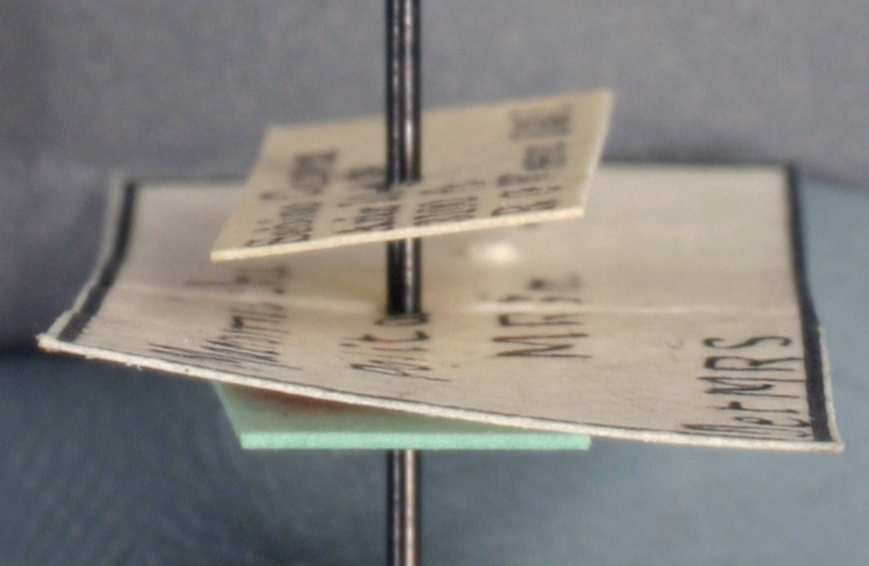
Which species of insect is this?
Macromischa polita
